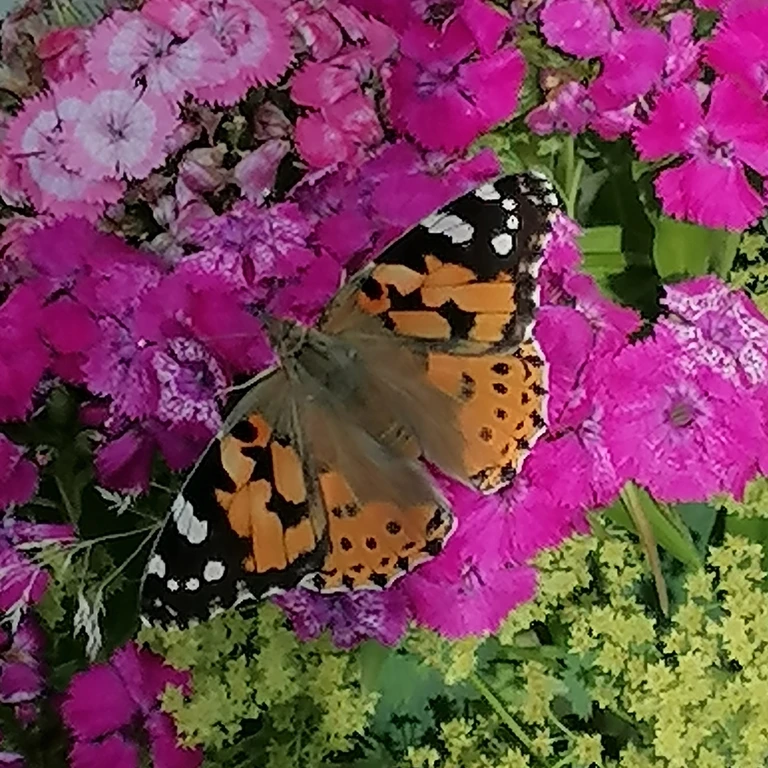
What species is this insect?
Vanessa cardui
